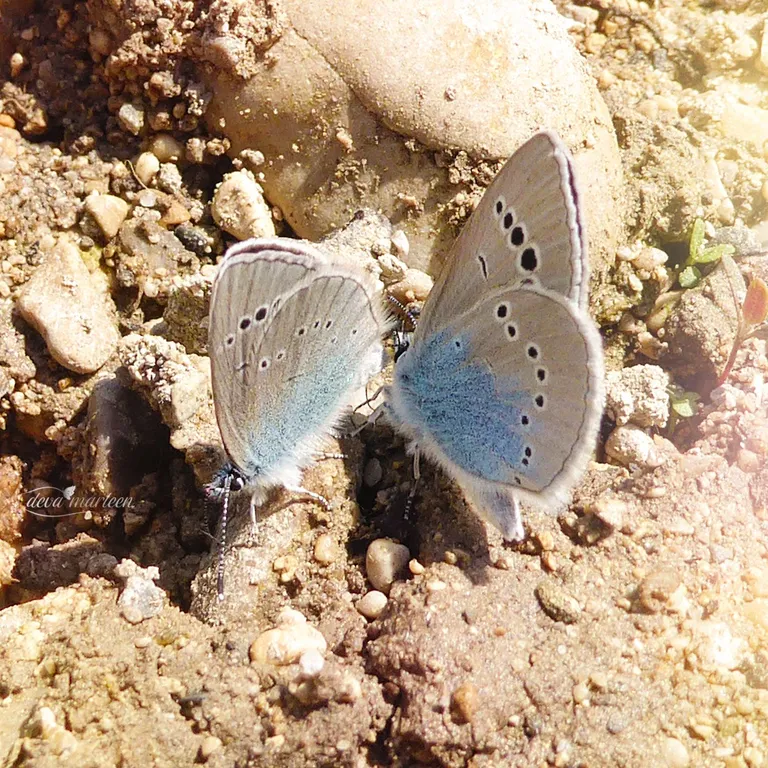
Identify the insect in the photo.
Glaucopsyche alexis
